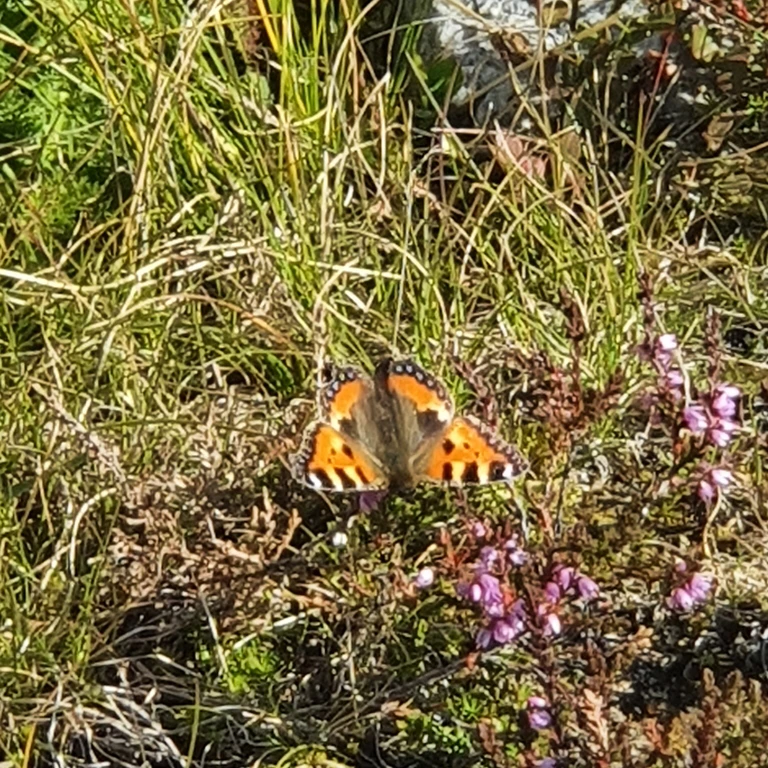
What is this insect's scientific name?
Aglais urticae
